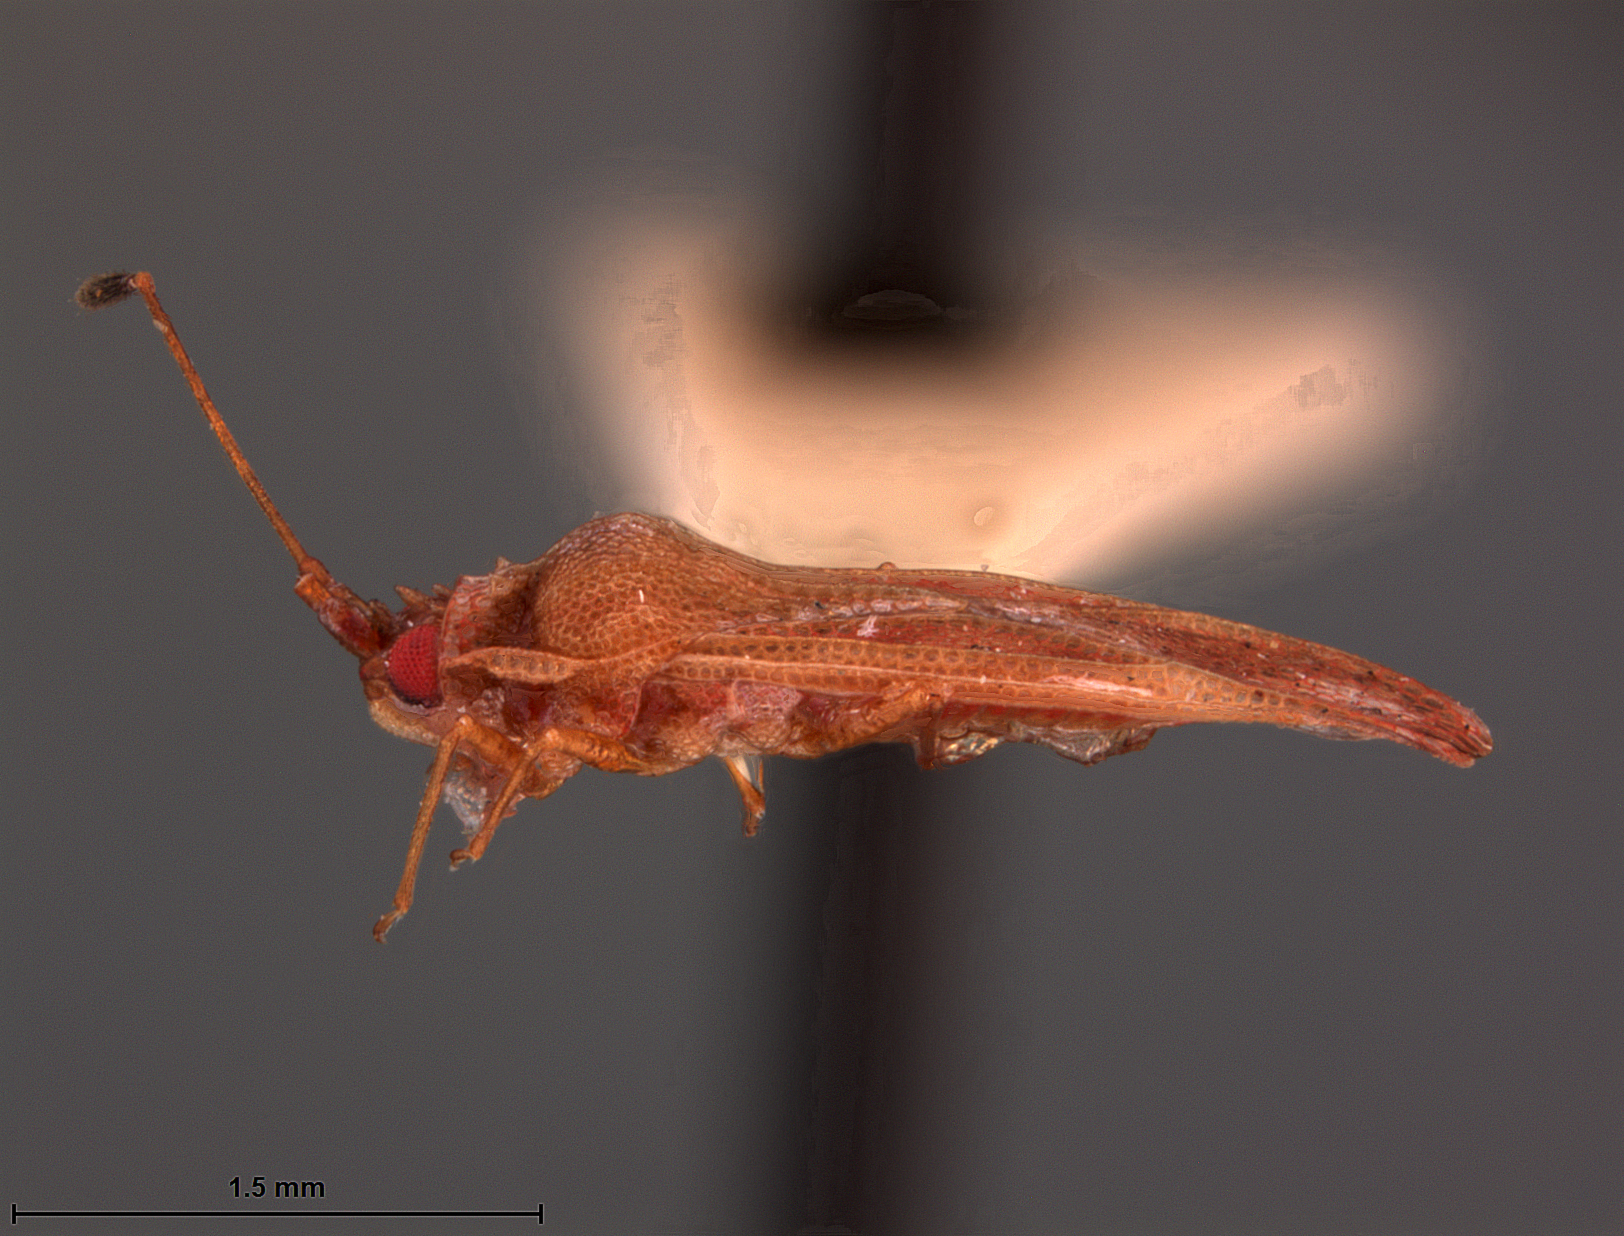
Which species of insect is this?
Ulonemia ieai
